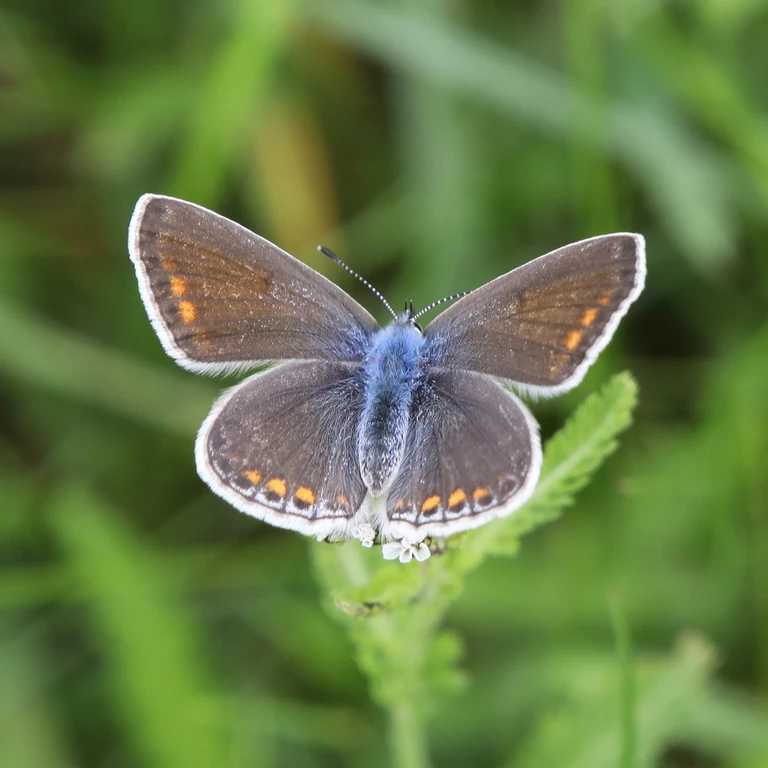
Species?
Polyommatus icarus
